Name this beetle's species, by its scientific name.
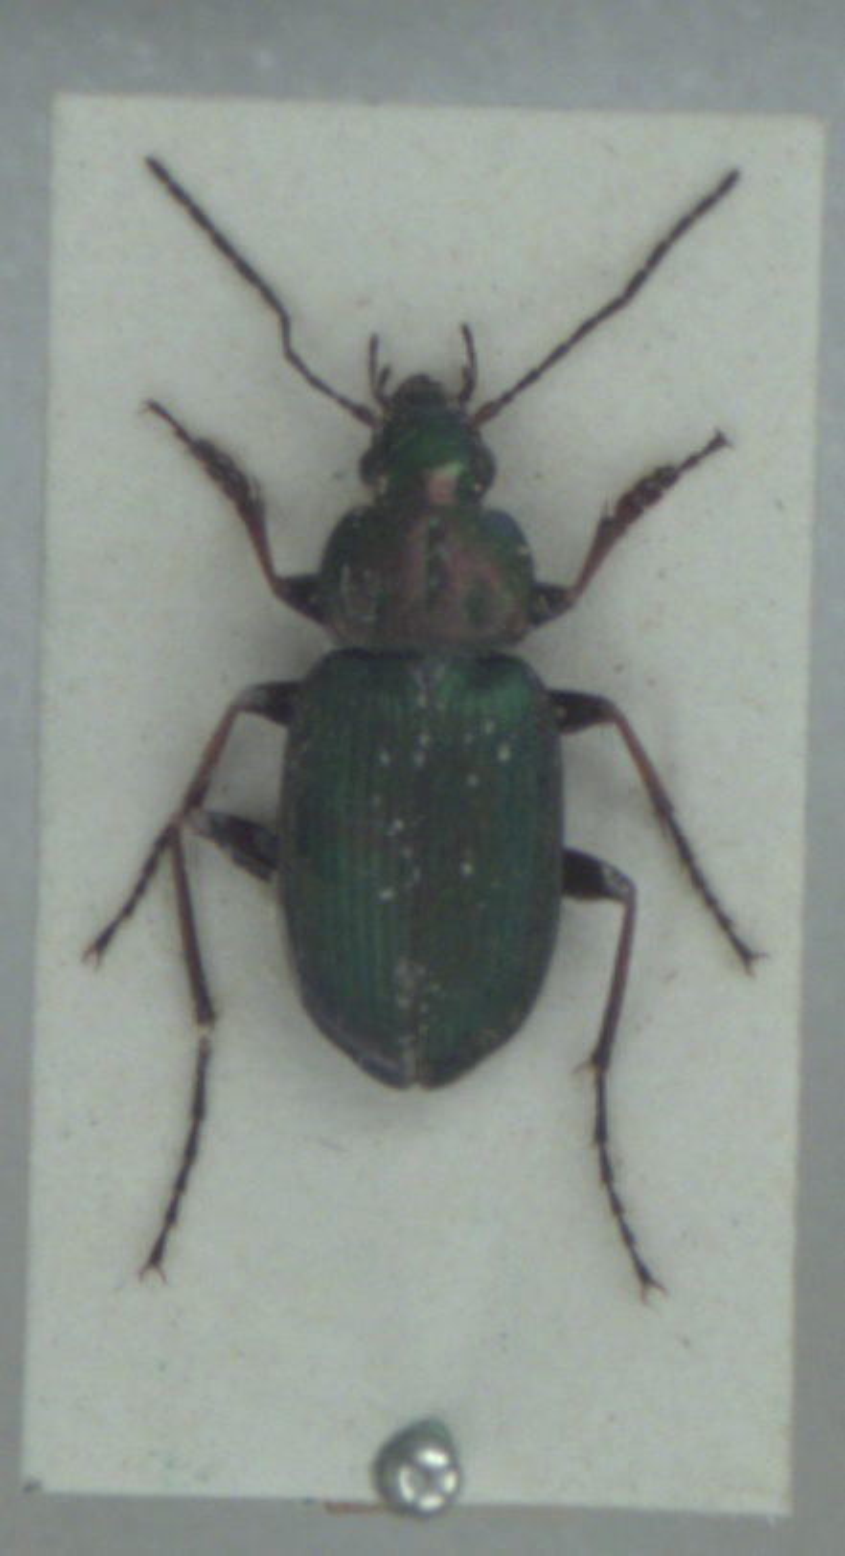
Chlaenius nigricornis
